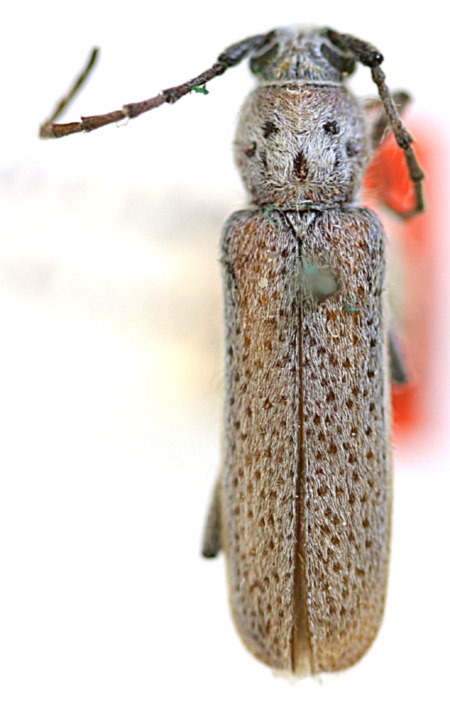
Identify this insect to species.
Chrotoma dunniana
